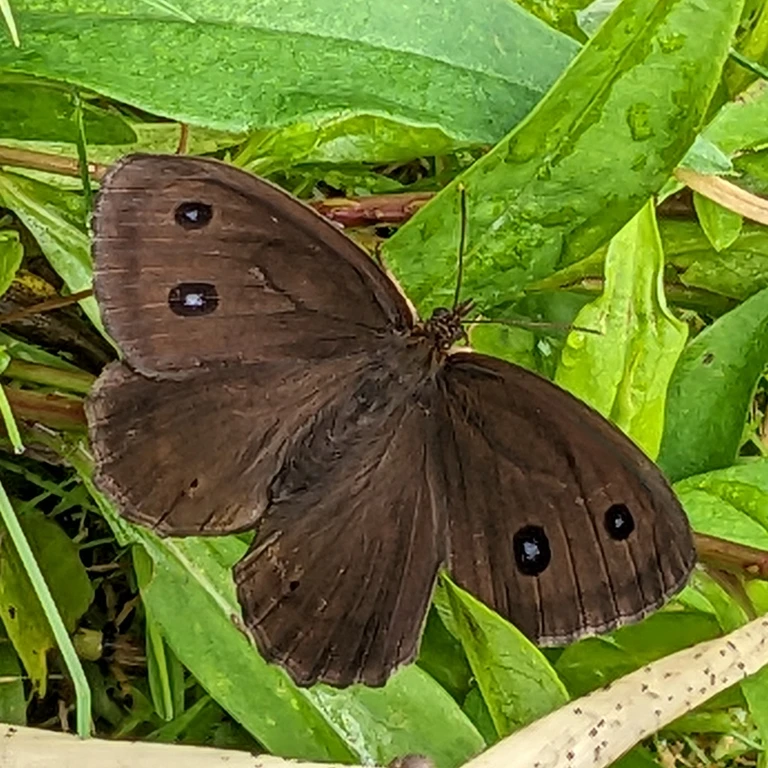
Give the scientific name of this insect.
Minois dryas
